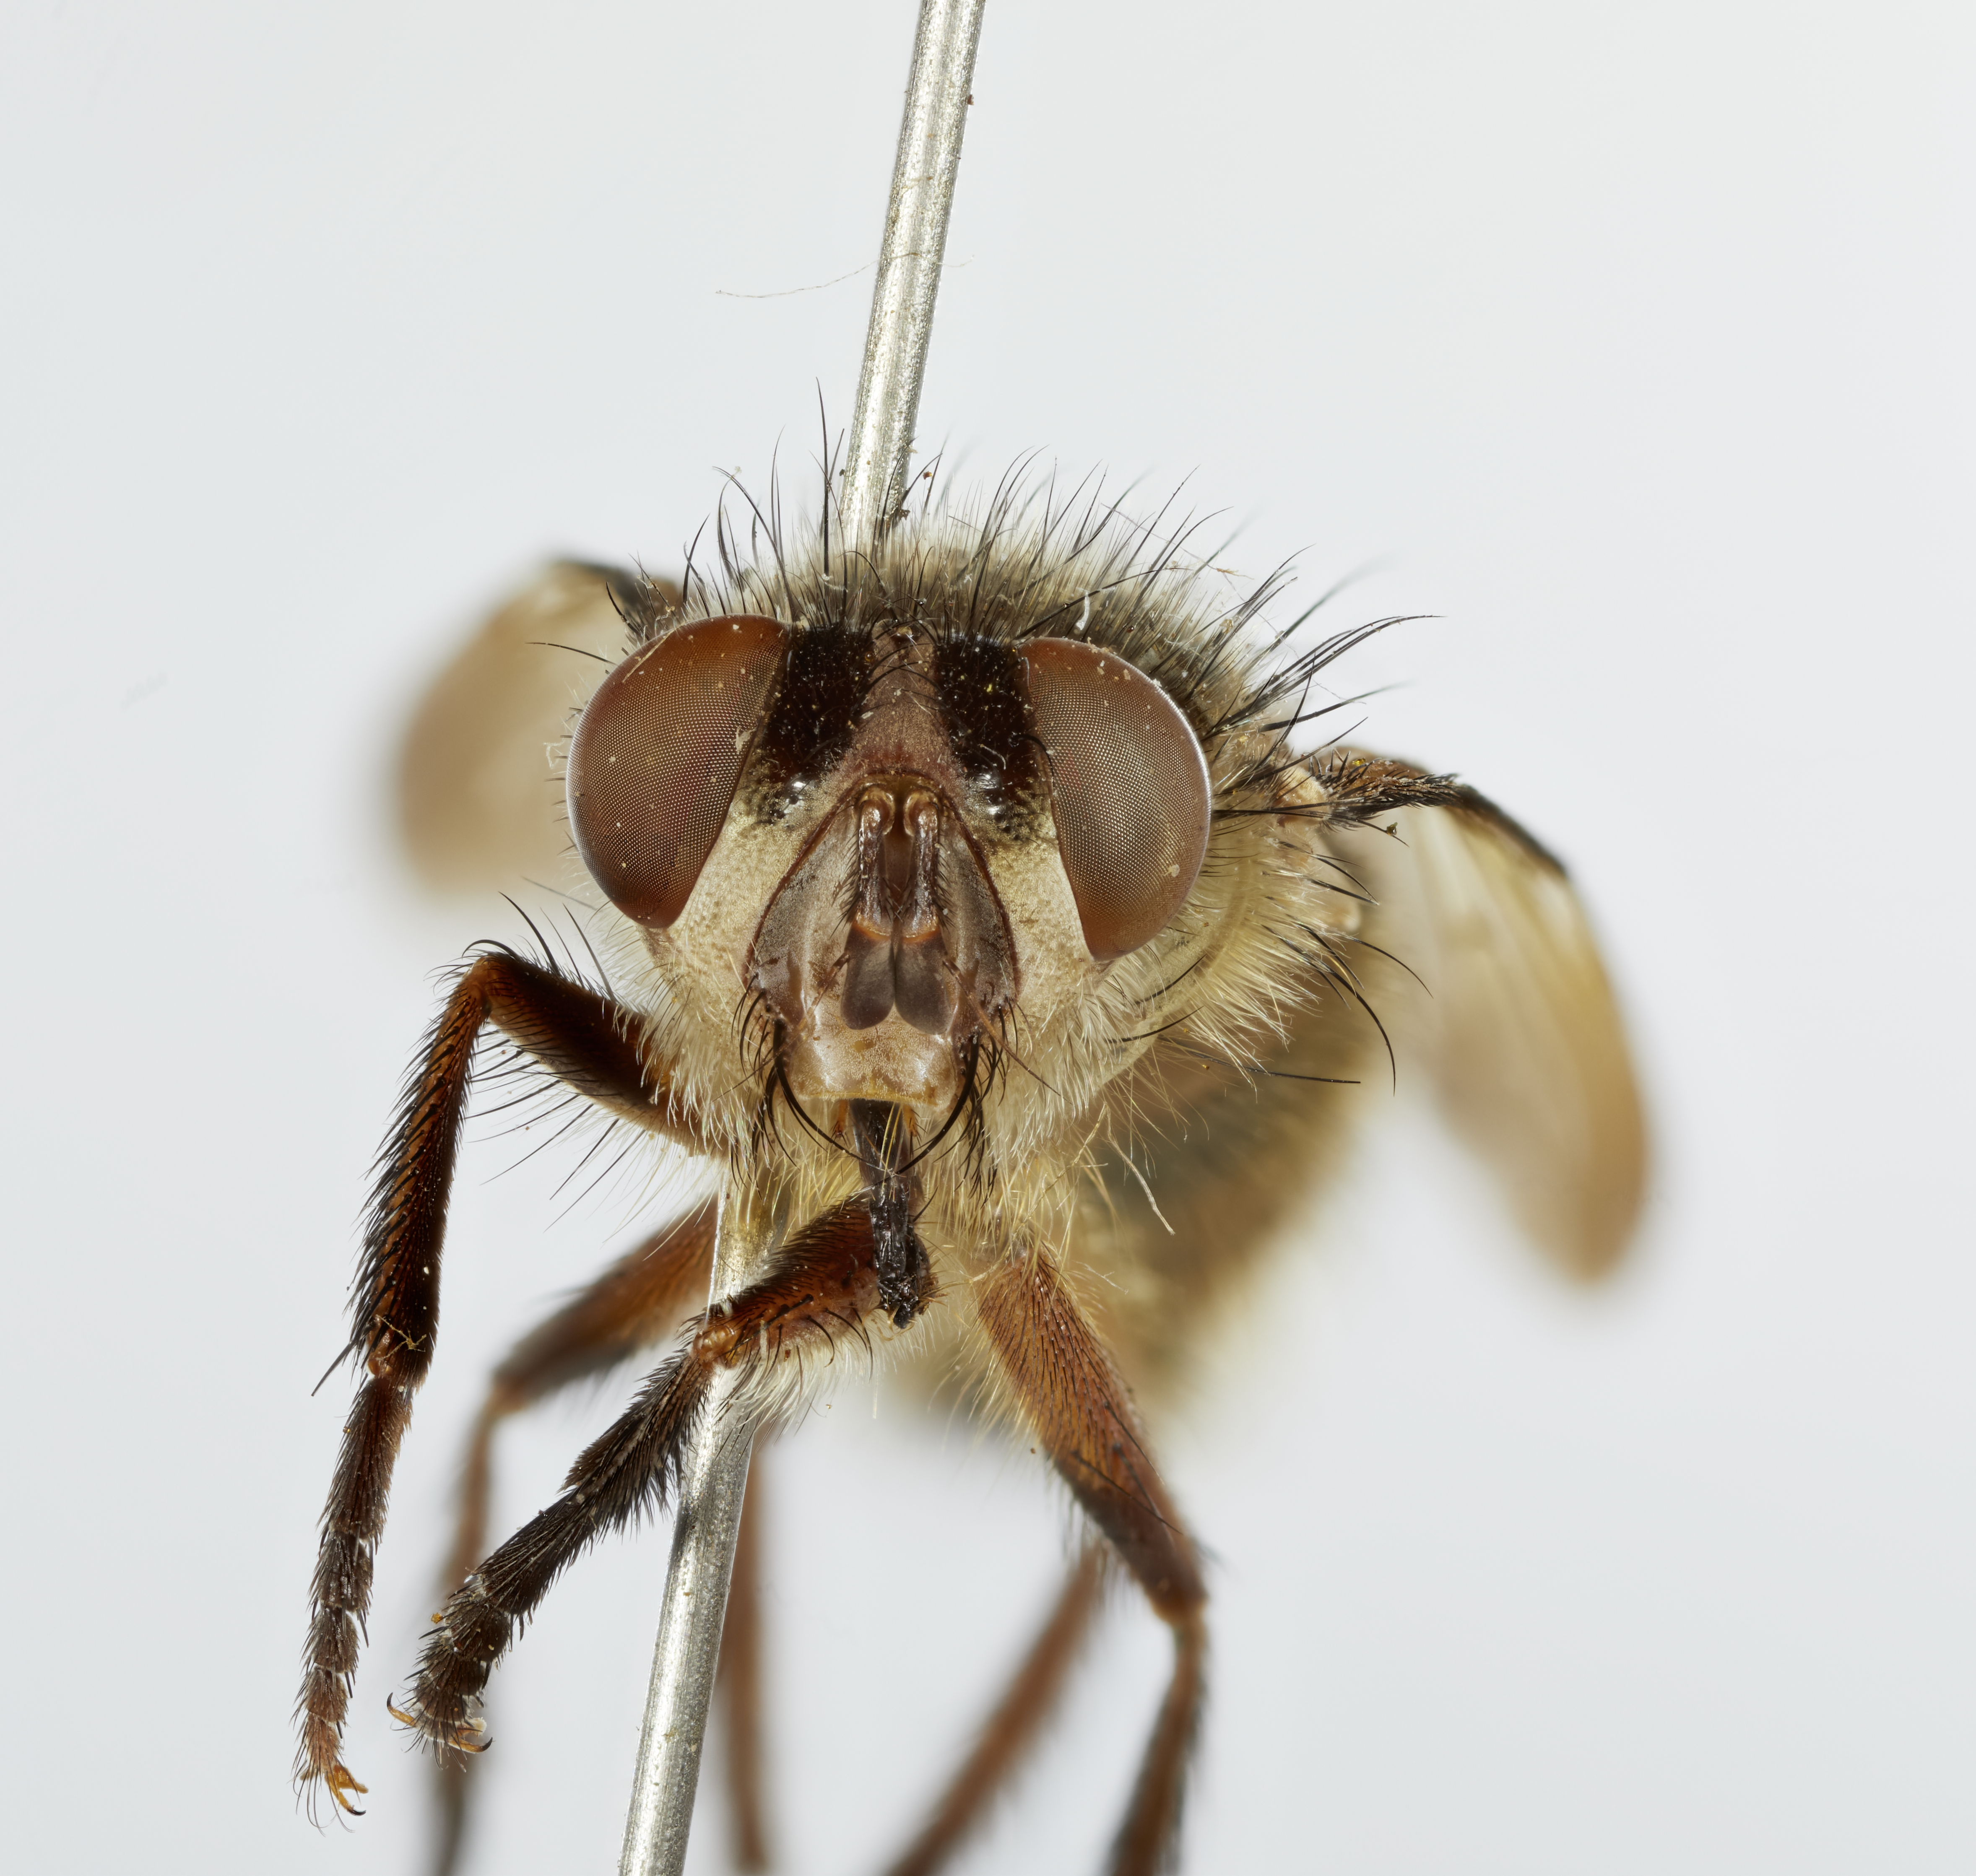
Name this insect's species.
Eristalomyia nitidifrons
